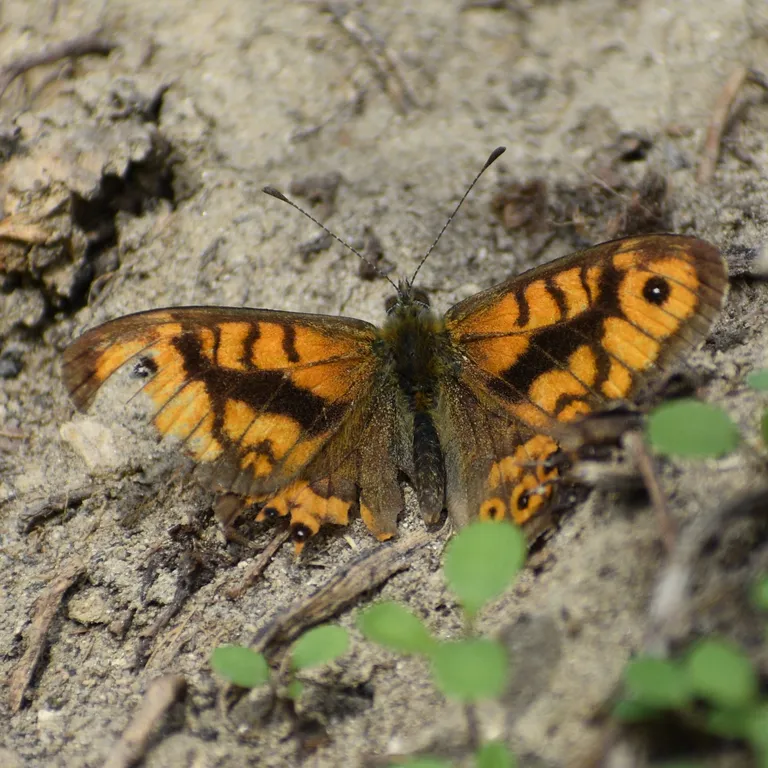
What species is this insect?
Lasiommata megera (also Pararge megera)
